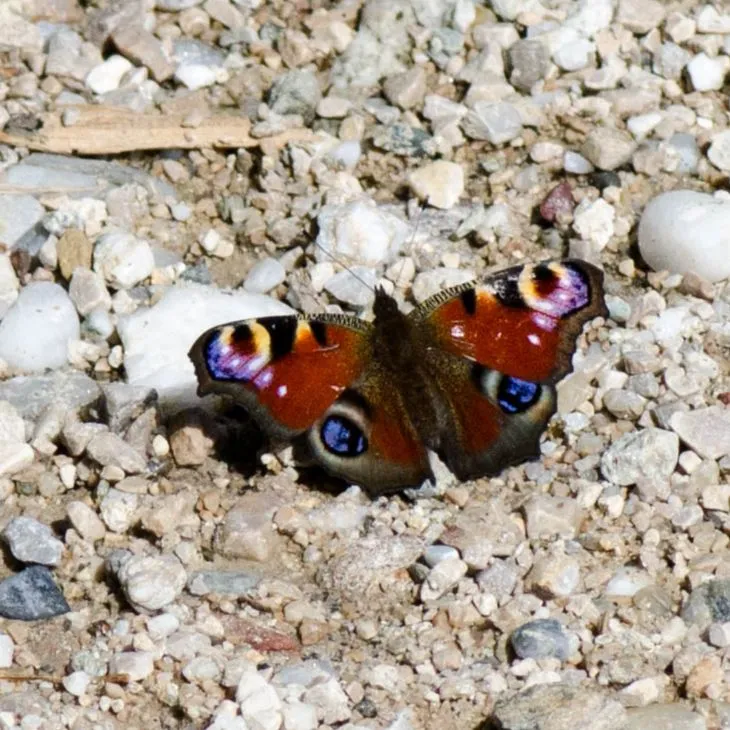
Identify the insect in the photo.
Aglais io
